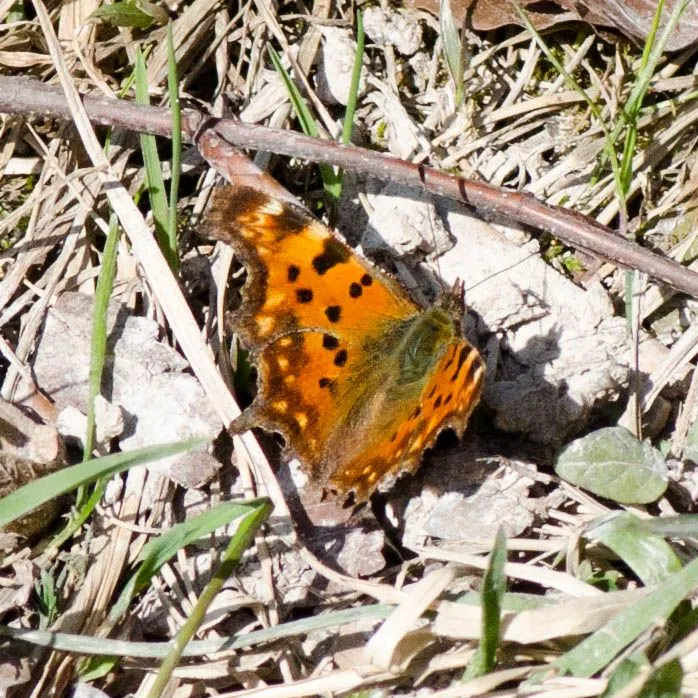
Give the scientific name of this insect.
Polygonia c-album
